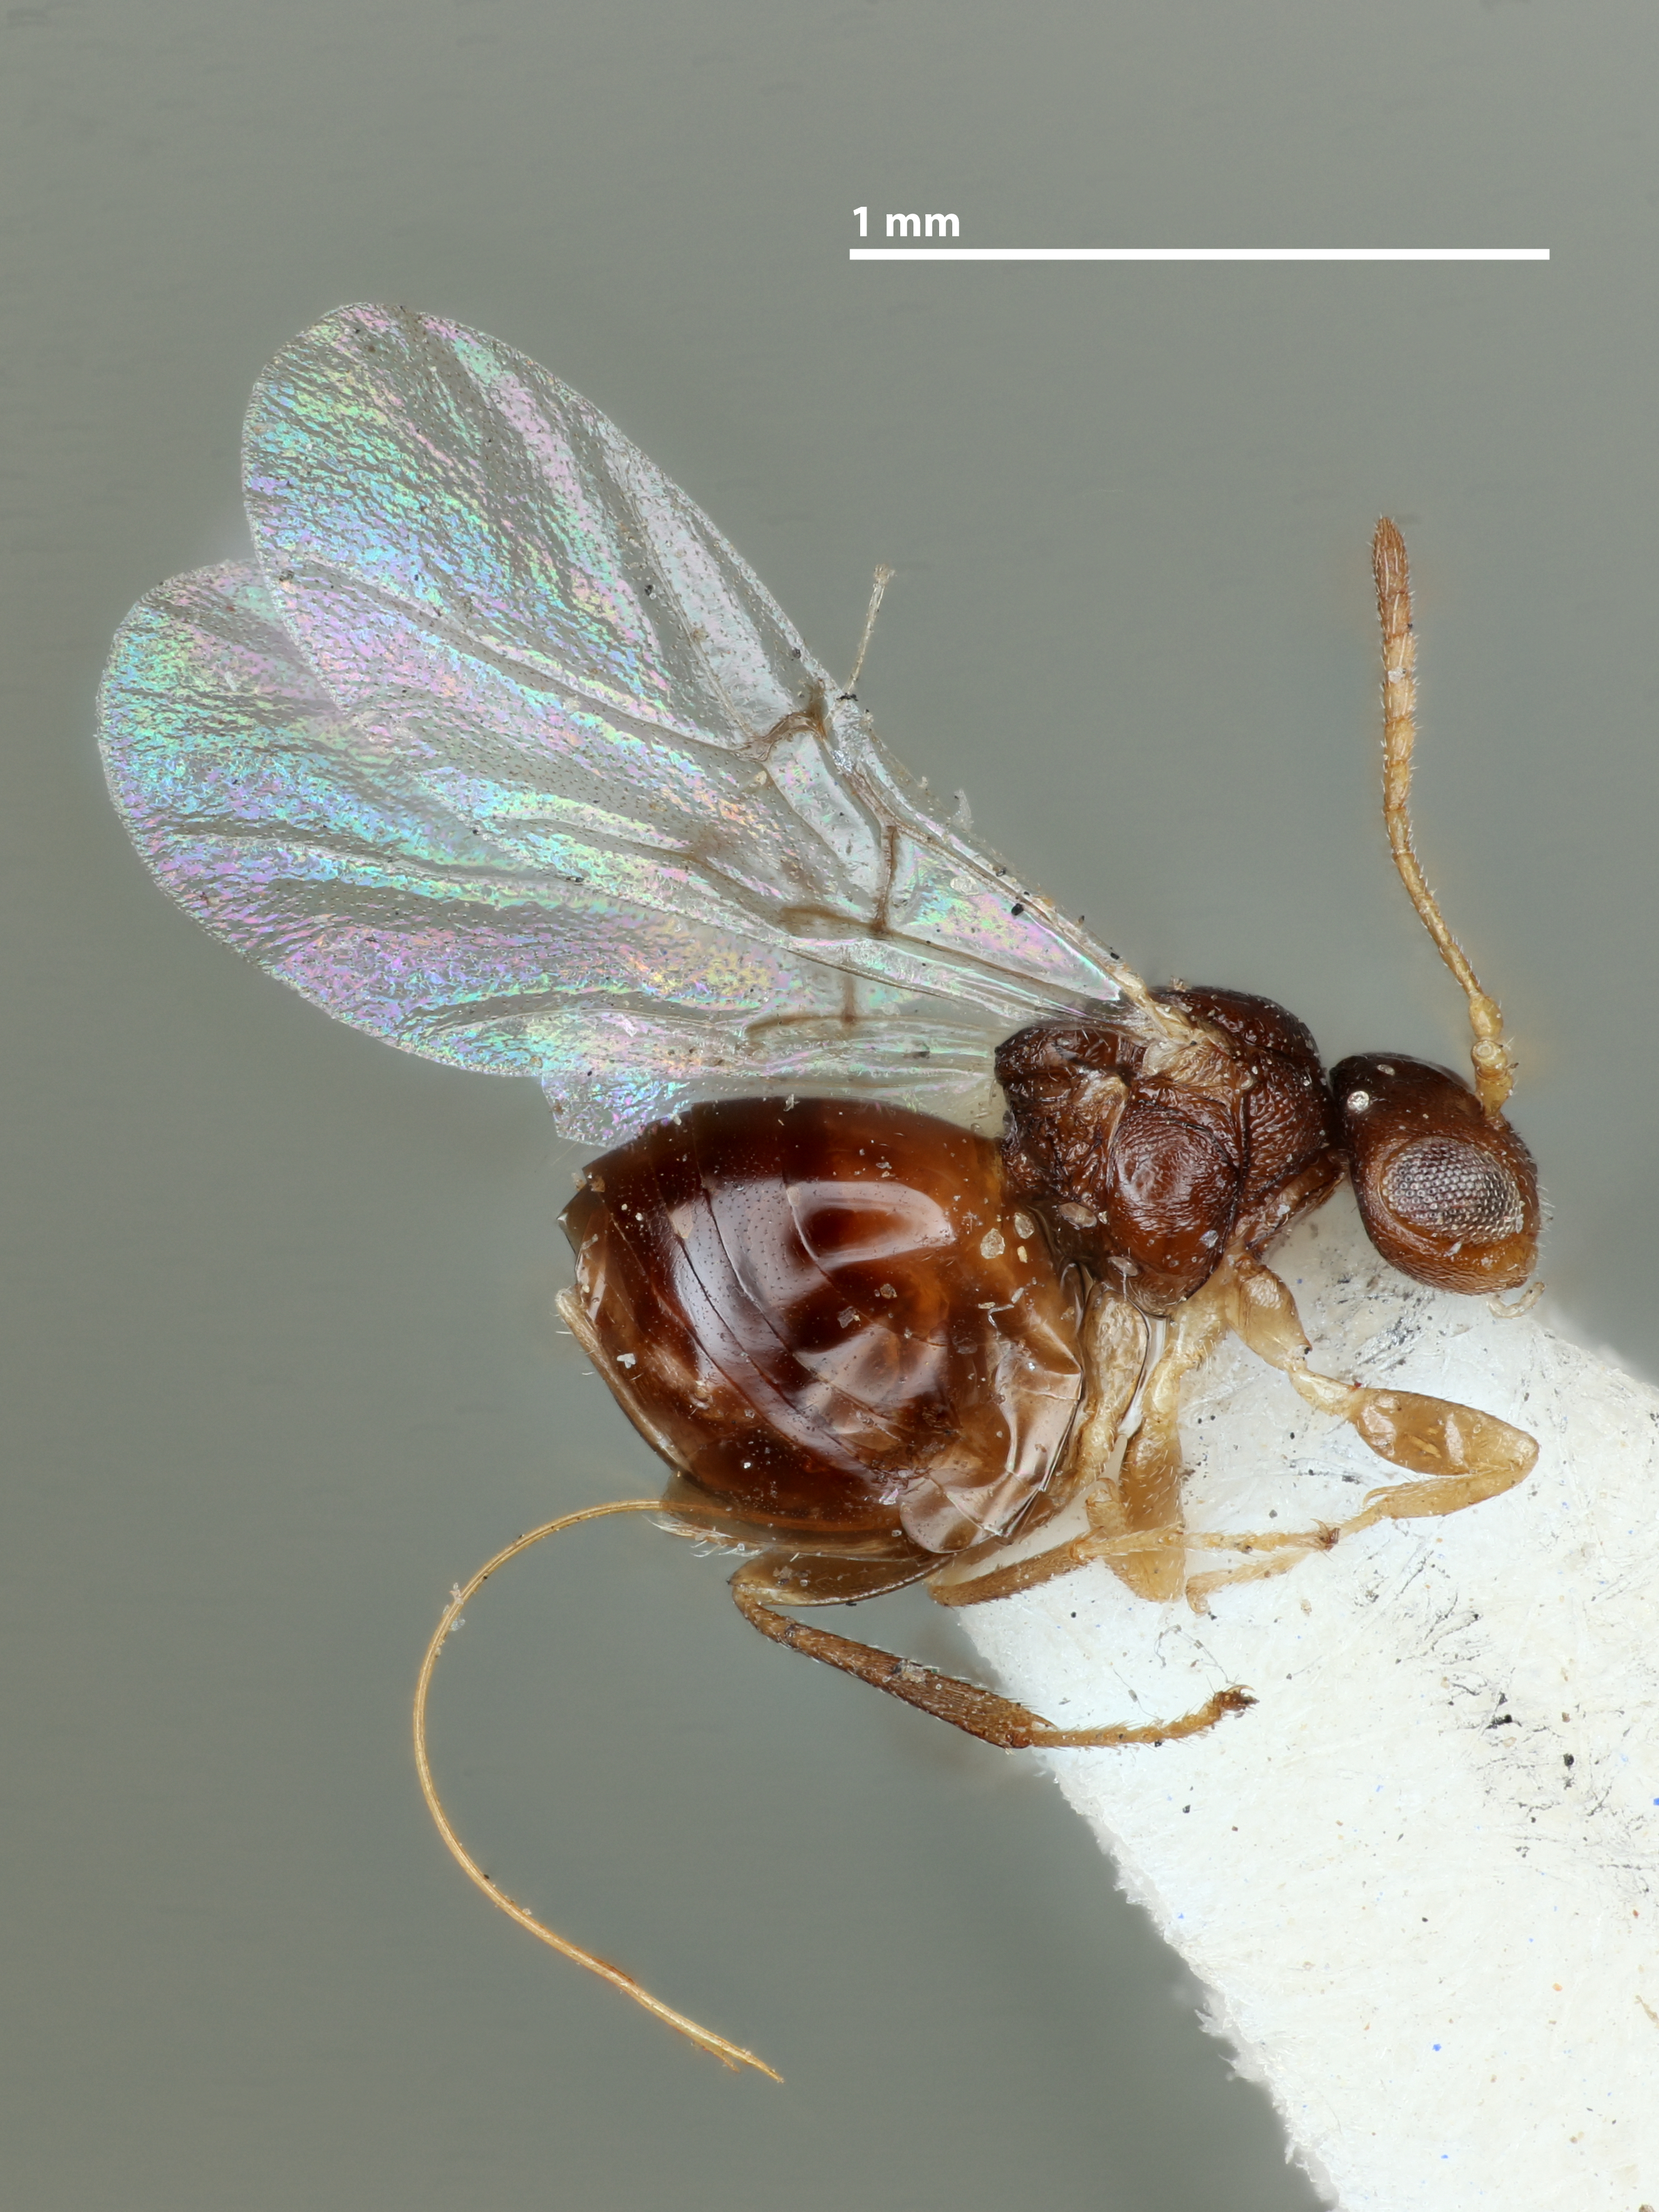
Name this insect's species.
Callirhytis bipapillata
